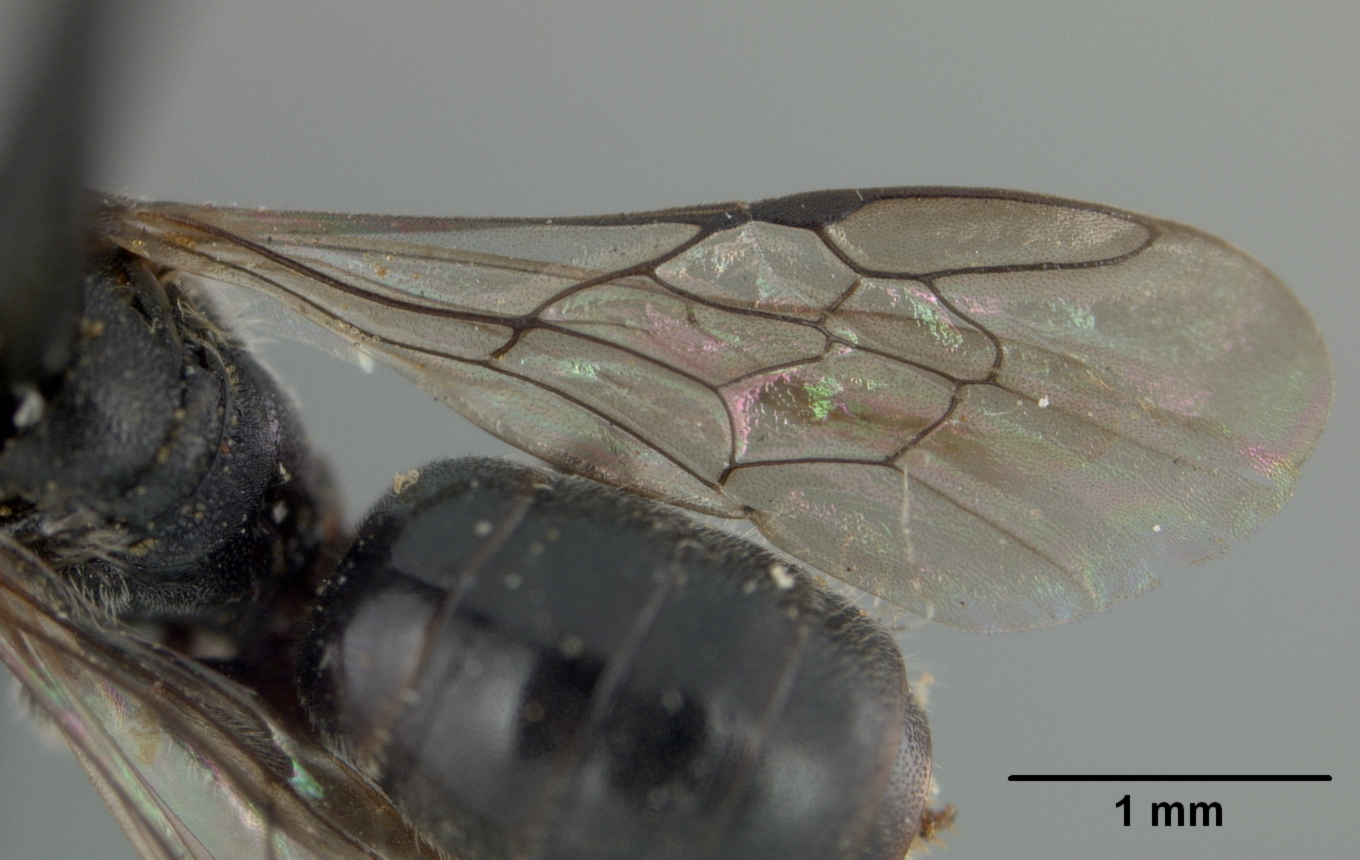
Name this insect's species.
Chelostoma minuta
